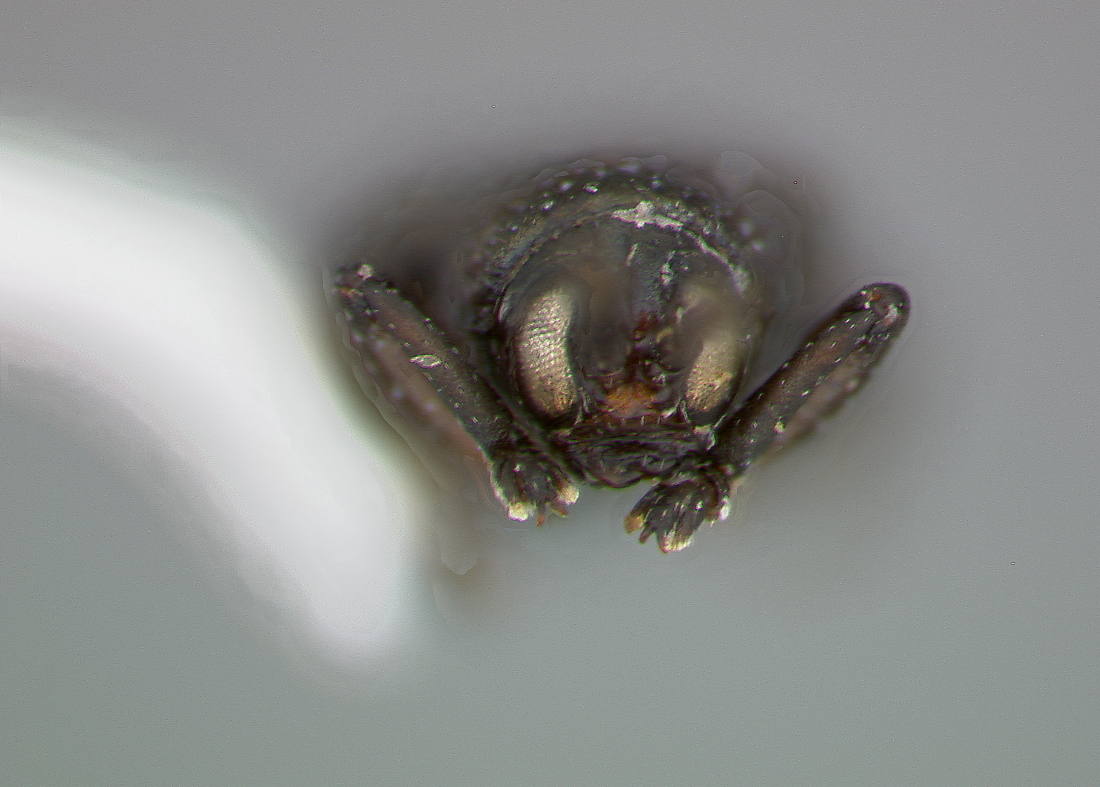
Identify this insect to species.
Glyphuroplata anisostenoides
